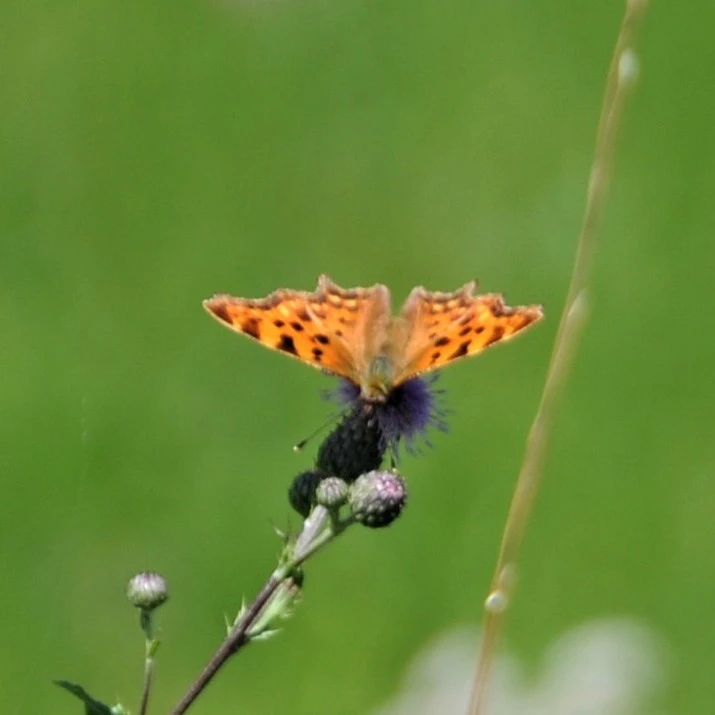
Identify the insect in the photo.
Polygonia c-album
